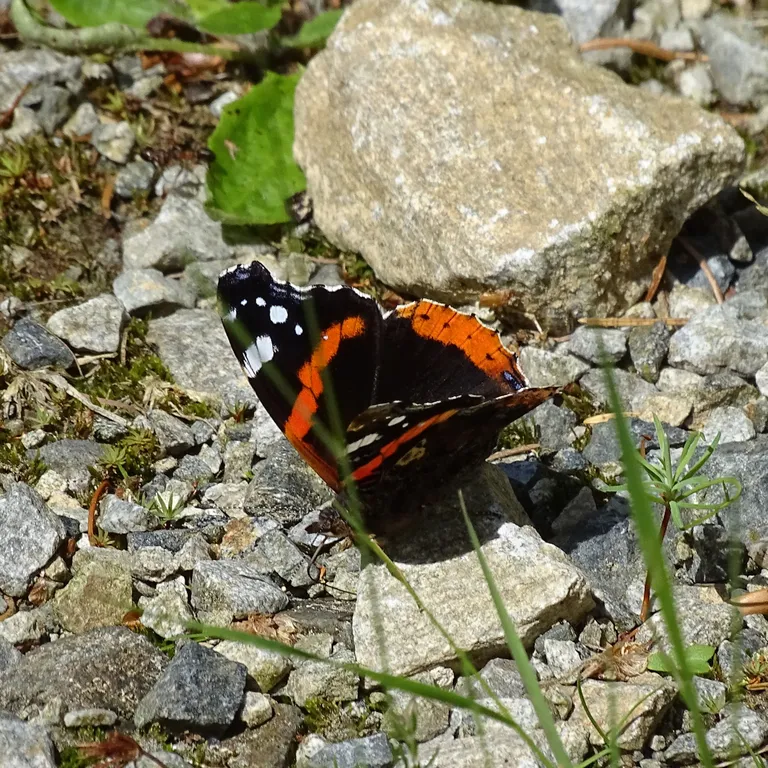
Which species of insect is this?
Vanessa atalanta
